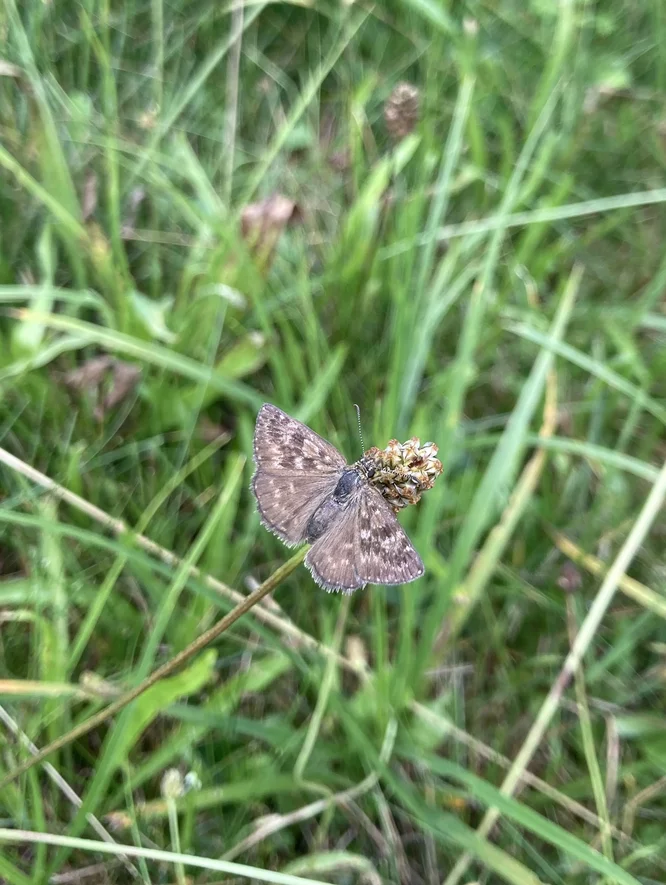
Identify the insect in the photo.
Erynnis tages
